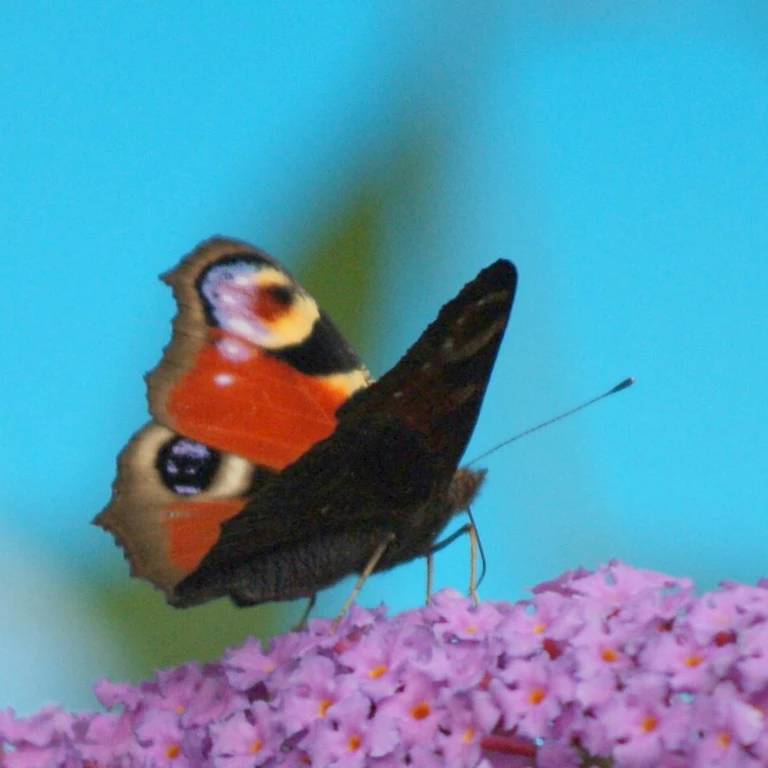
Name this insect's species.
Aglais io
